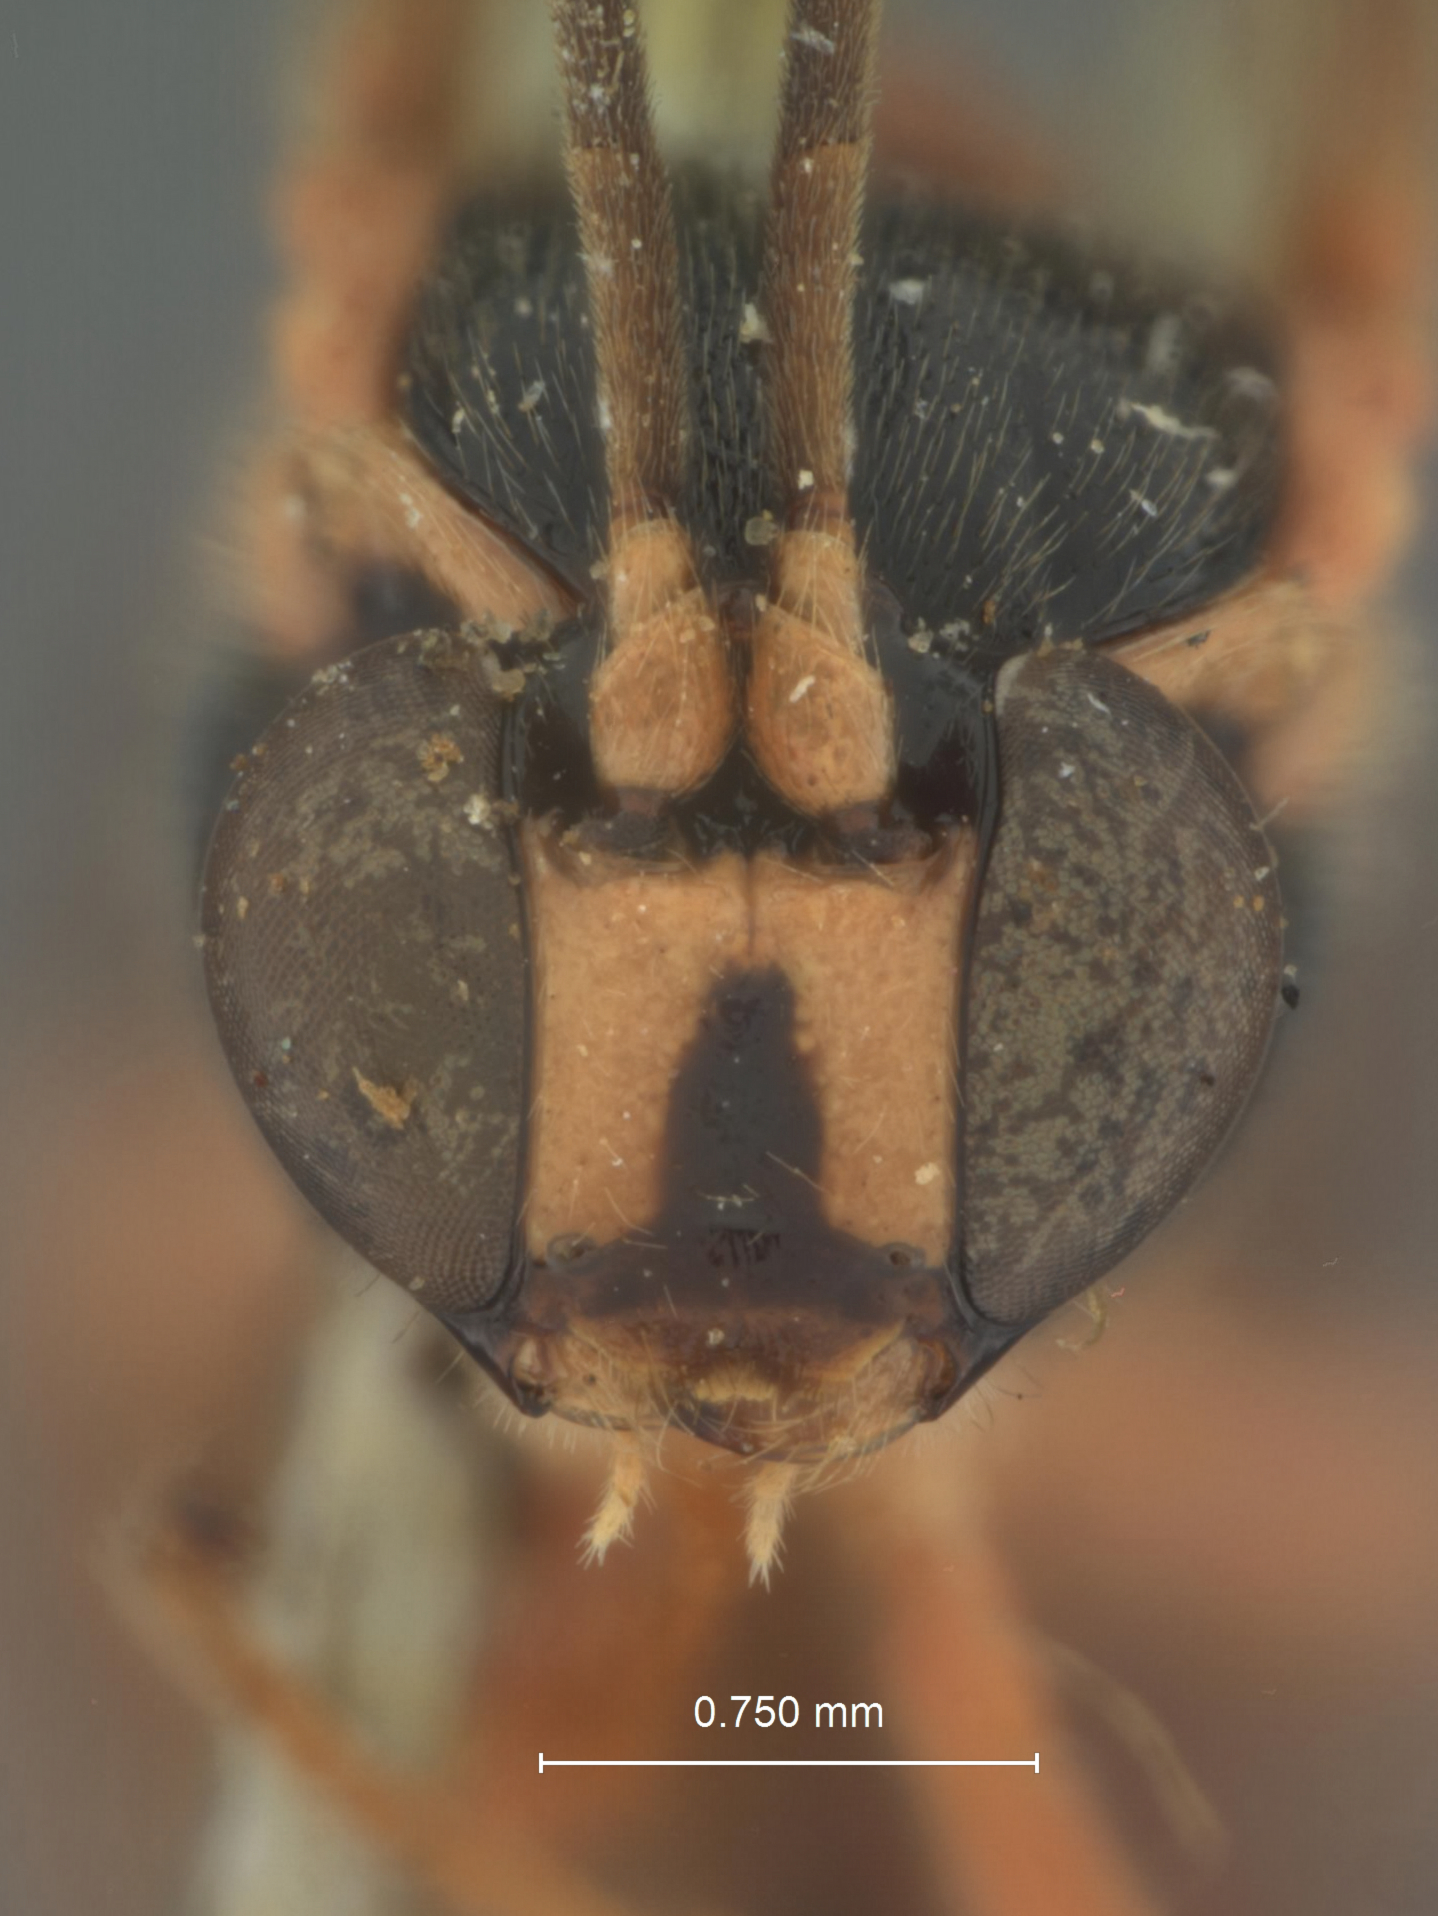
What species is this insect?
Acropimpla punctata
